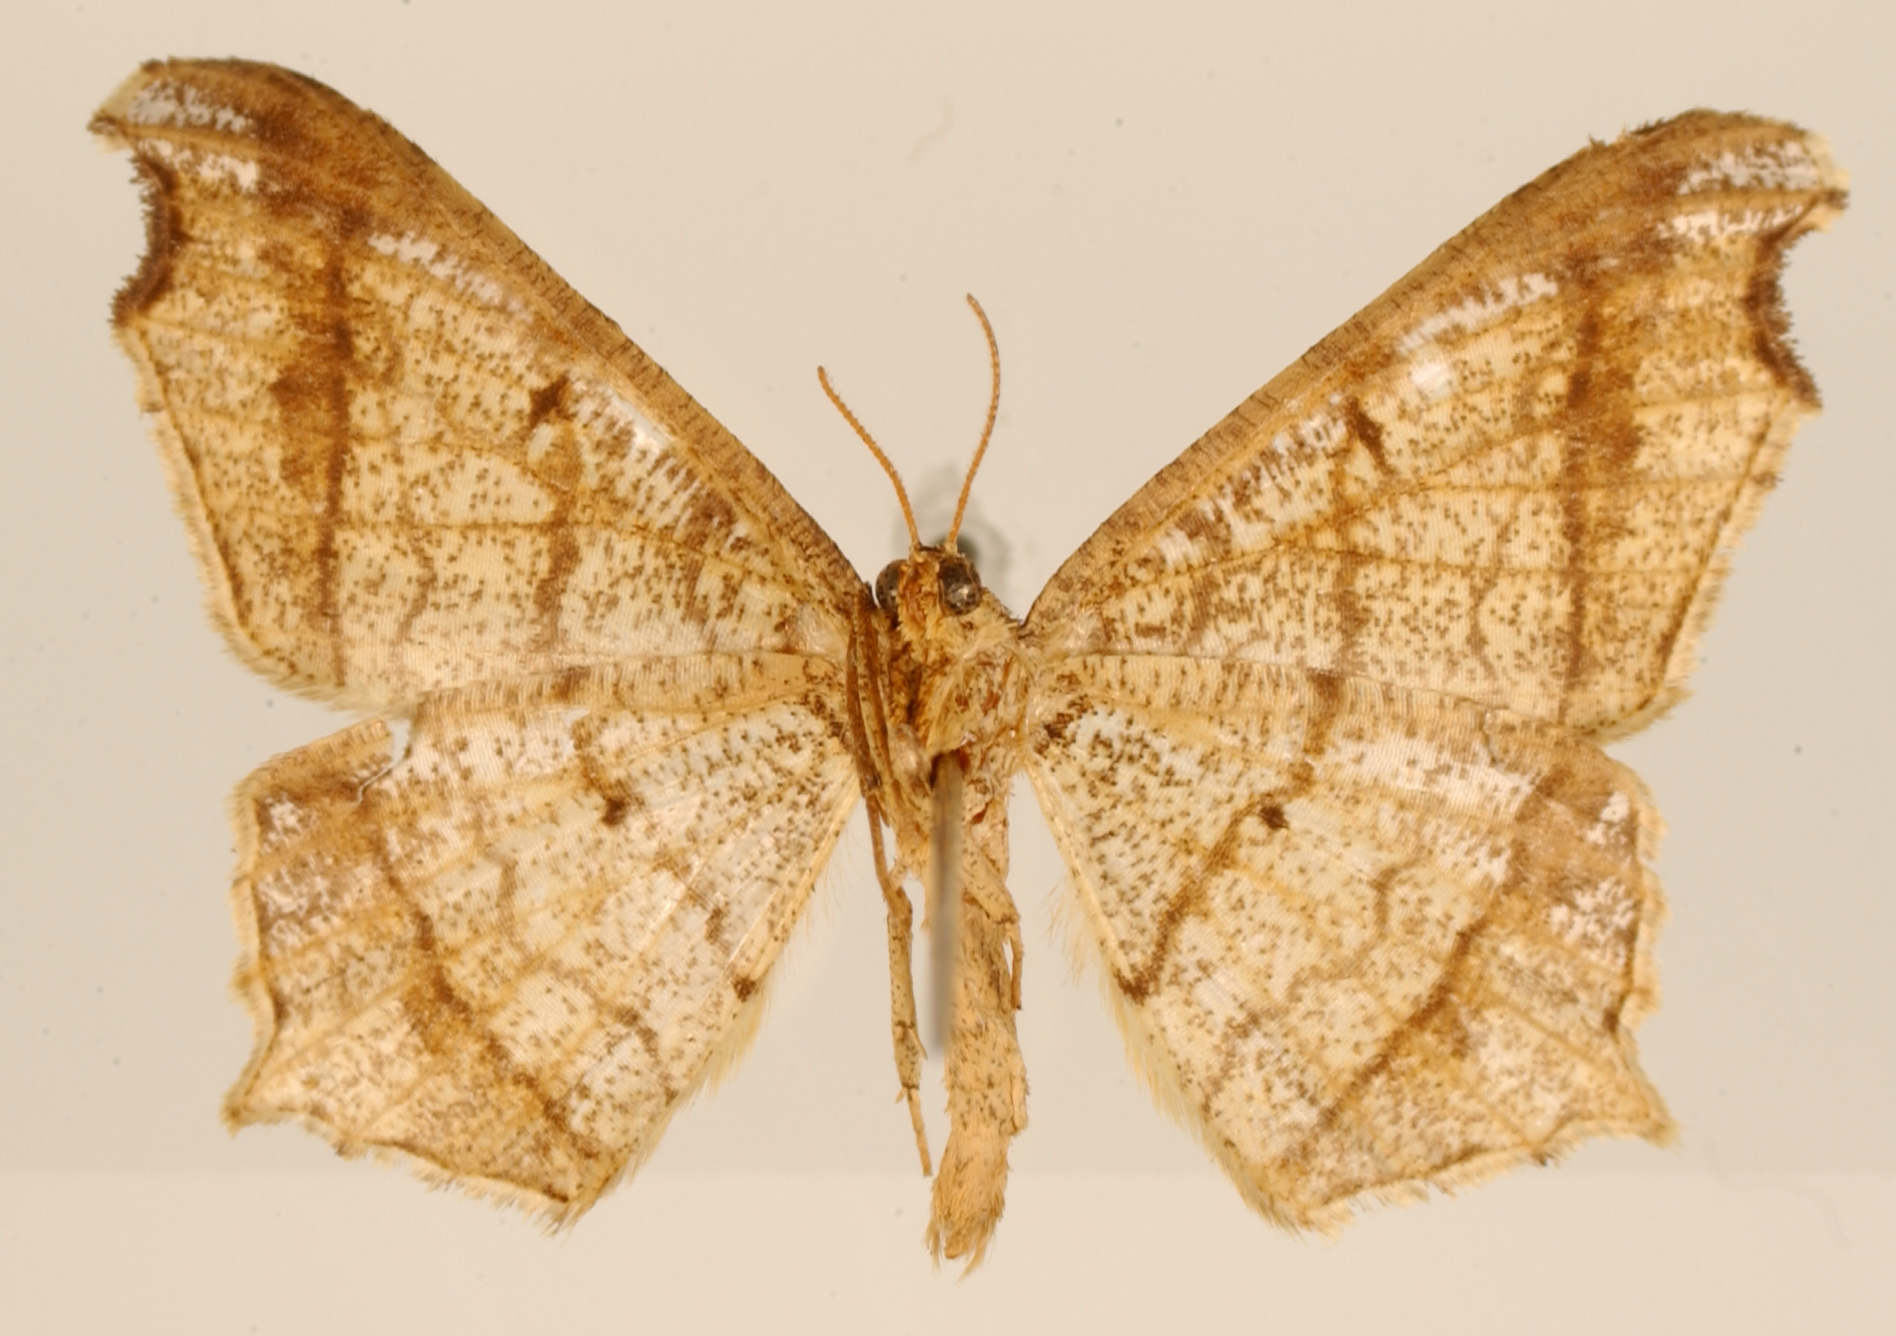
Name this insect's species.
Semiothisa poltronaria
